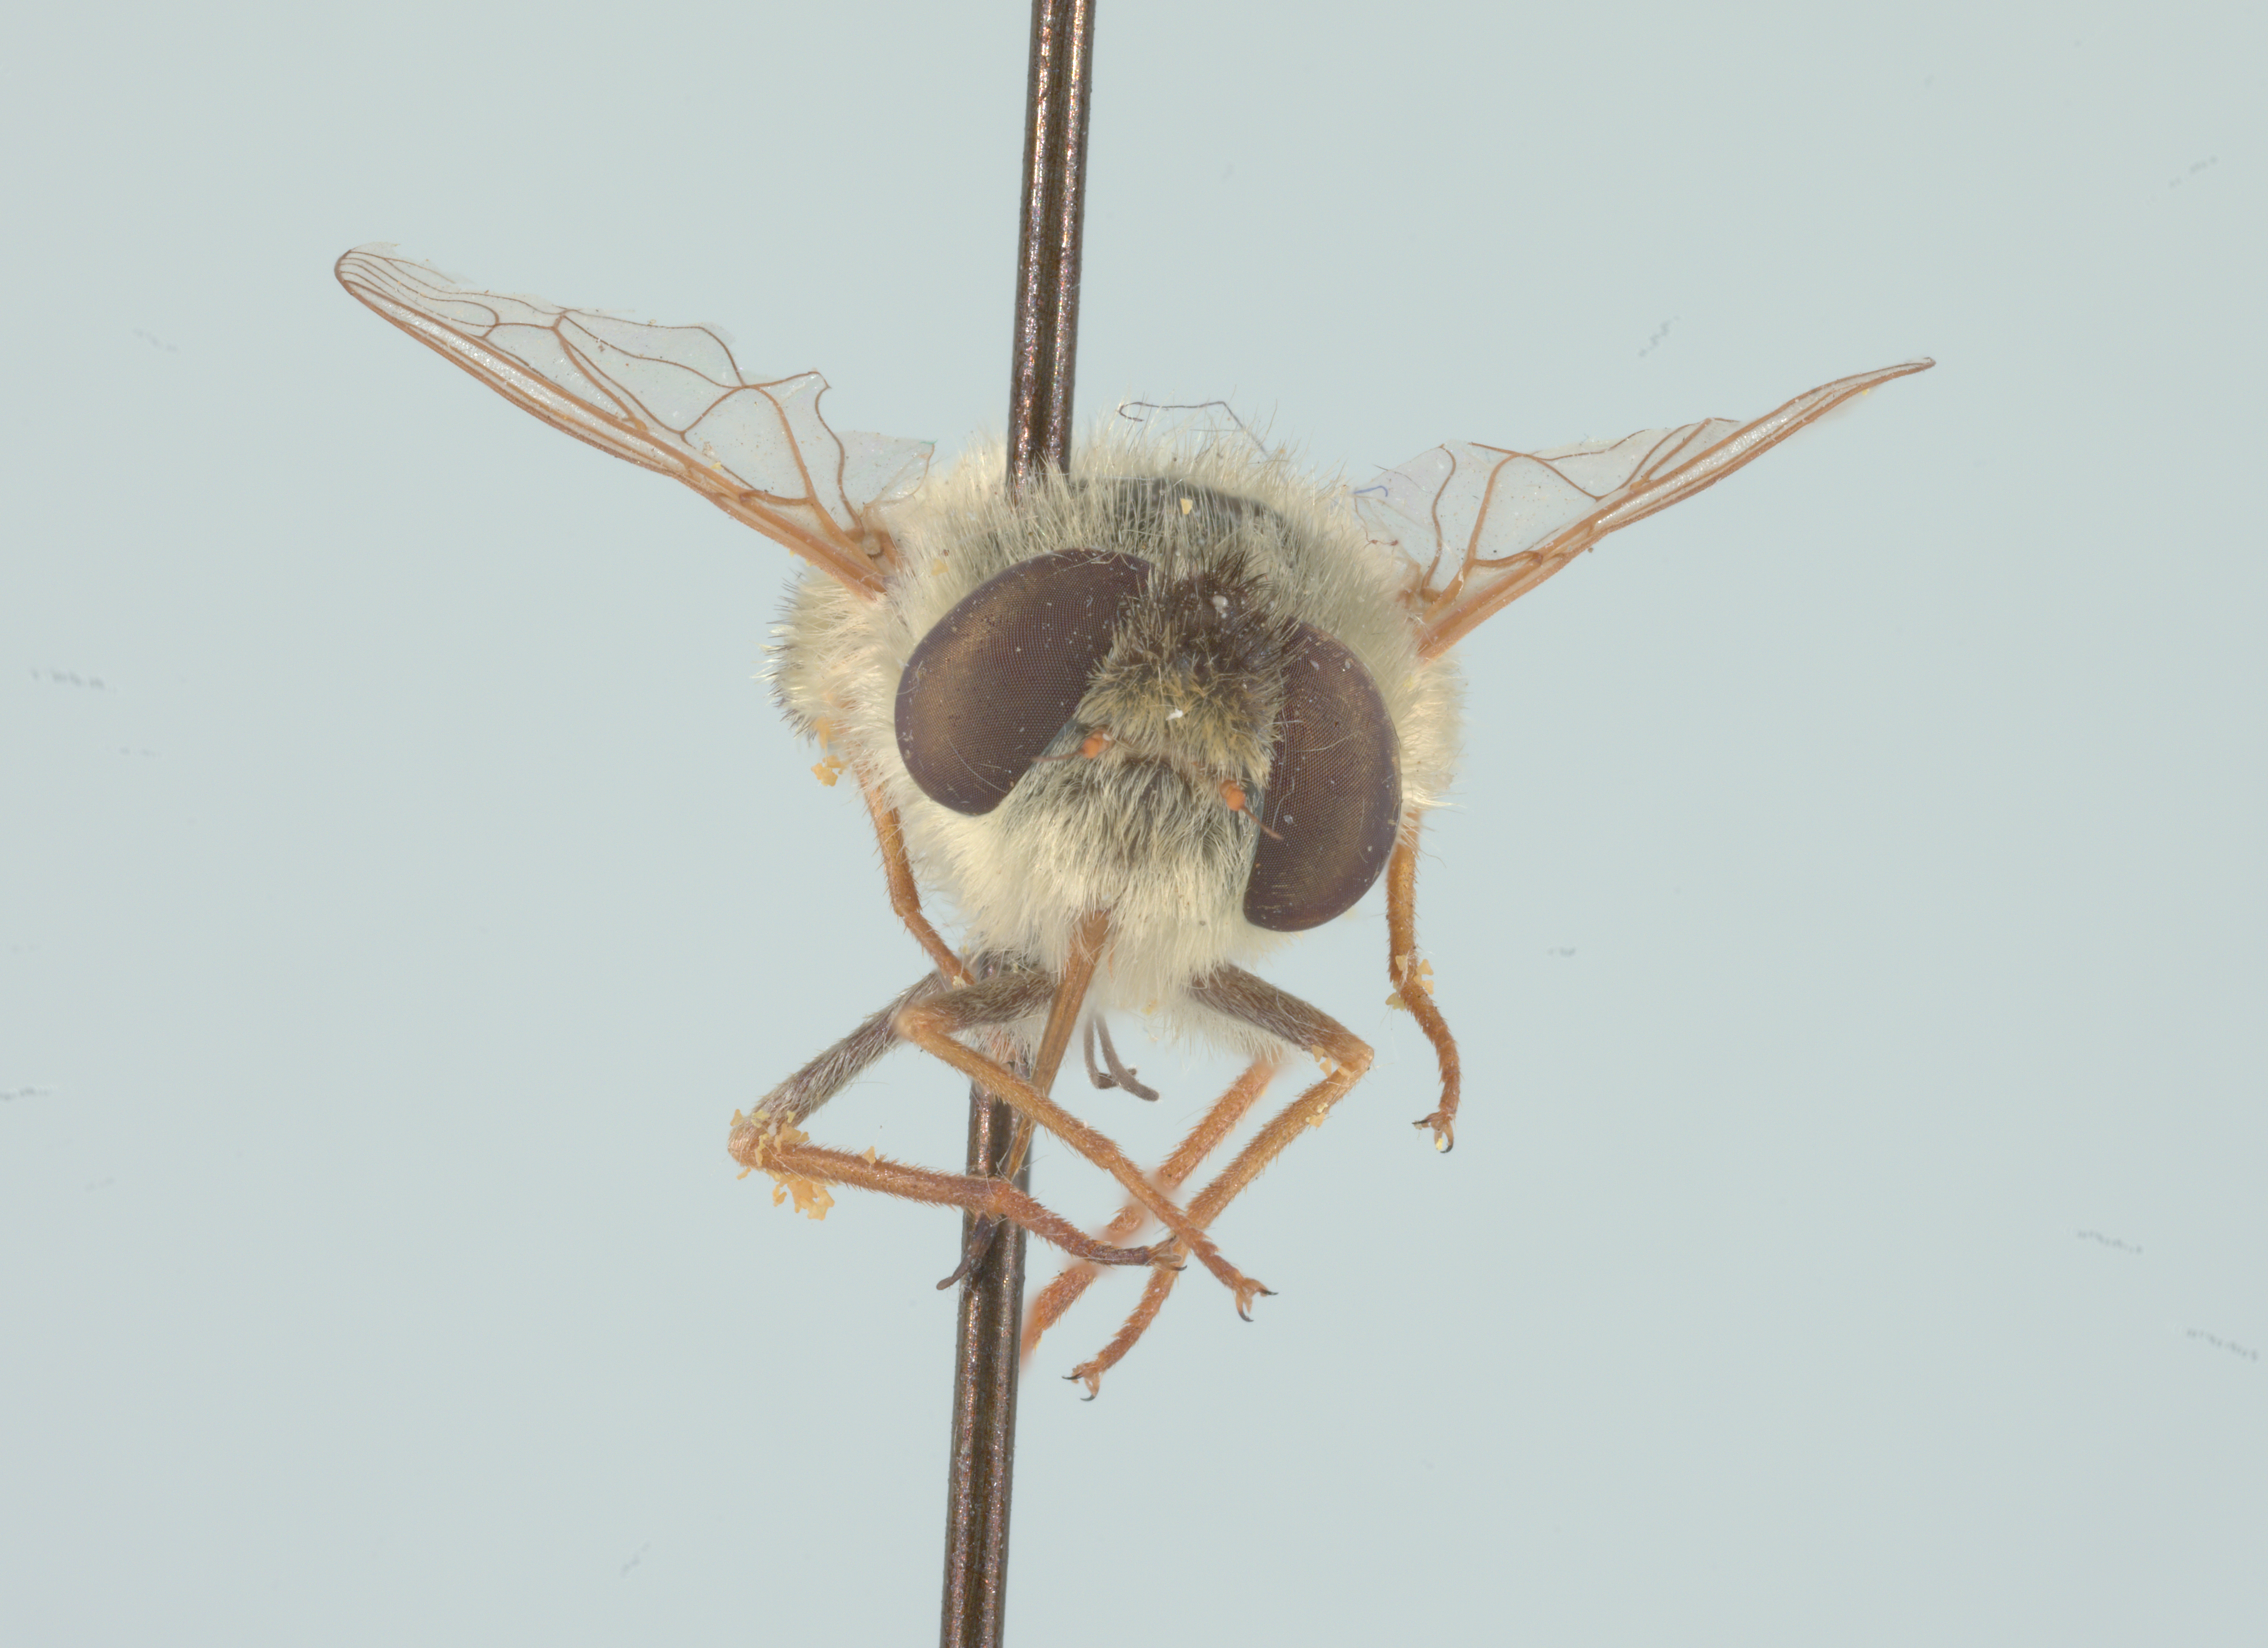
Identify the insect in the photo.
Neorhynchocephalus sackenii
